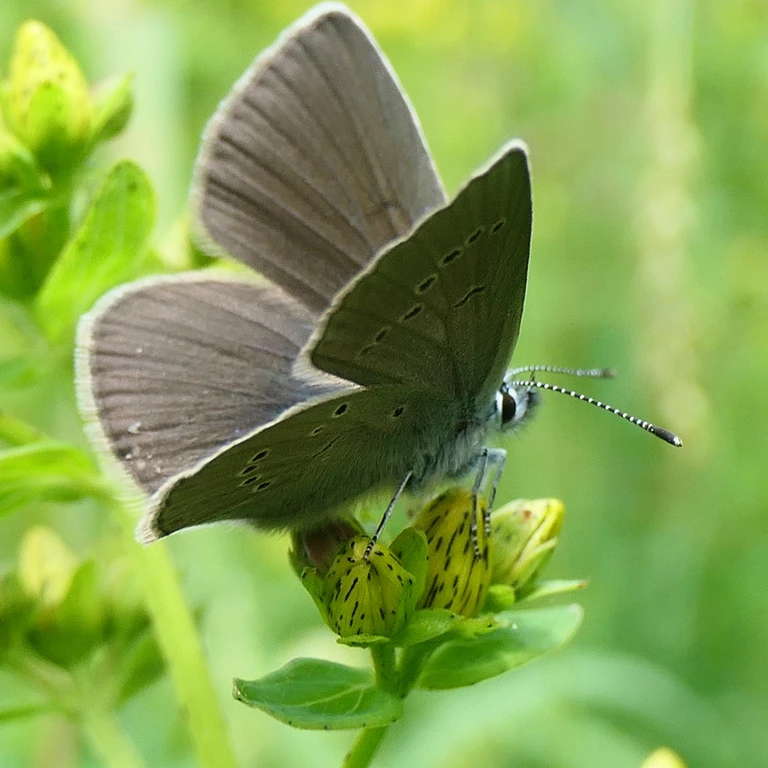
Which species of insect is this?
Cyaniris semiargus
